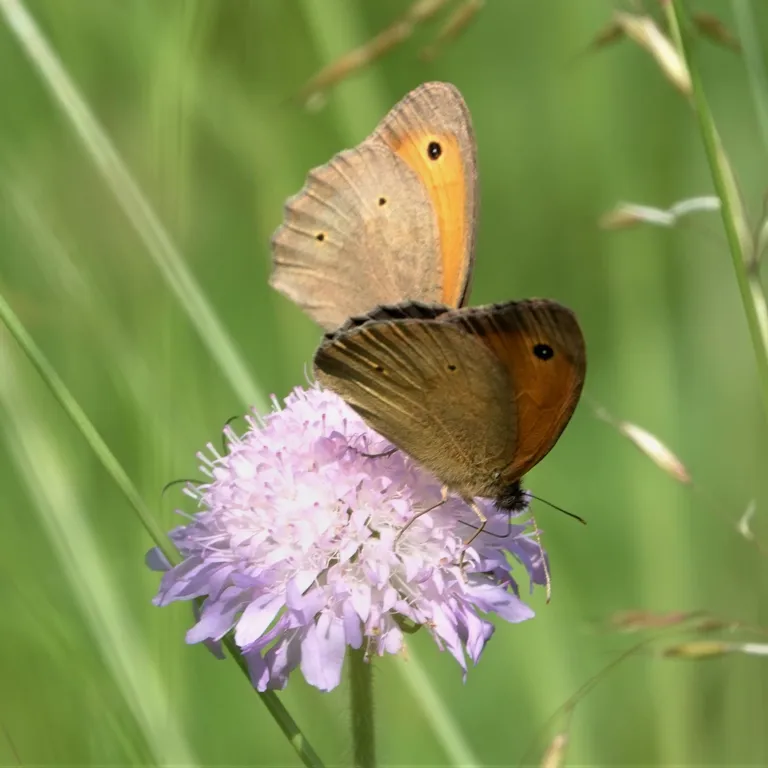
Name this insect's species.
Maniola jurtina
